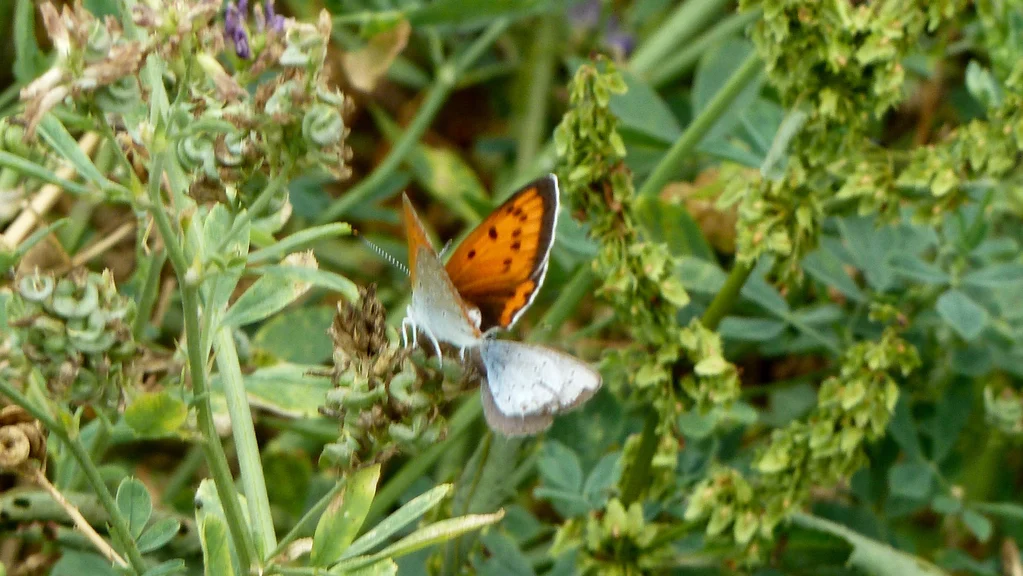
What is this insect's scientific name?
Cupido argiades (also Elkalyce argiades)
